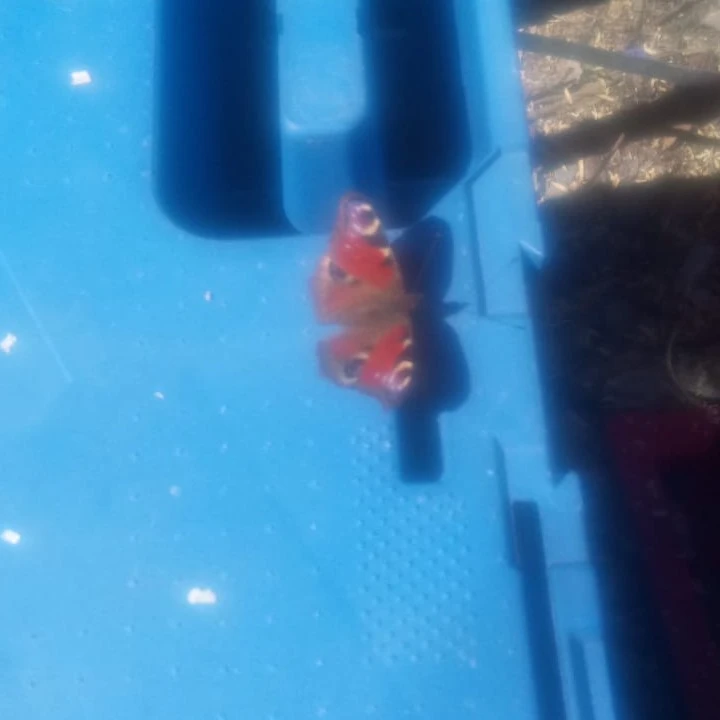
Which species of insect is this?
Aglais io
